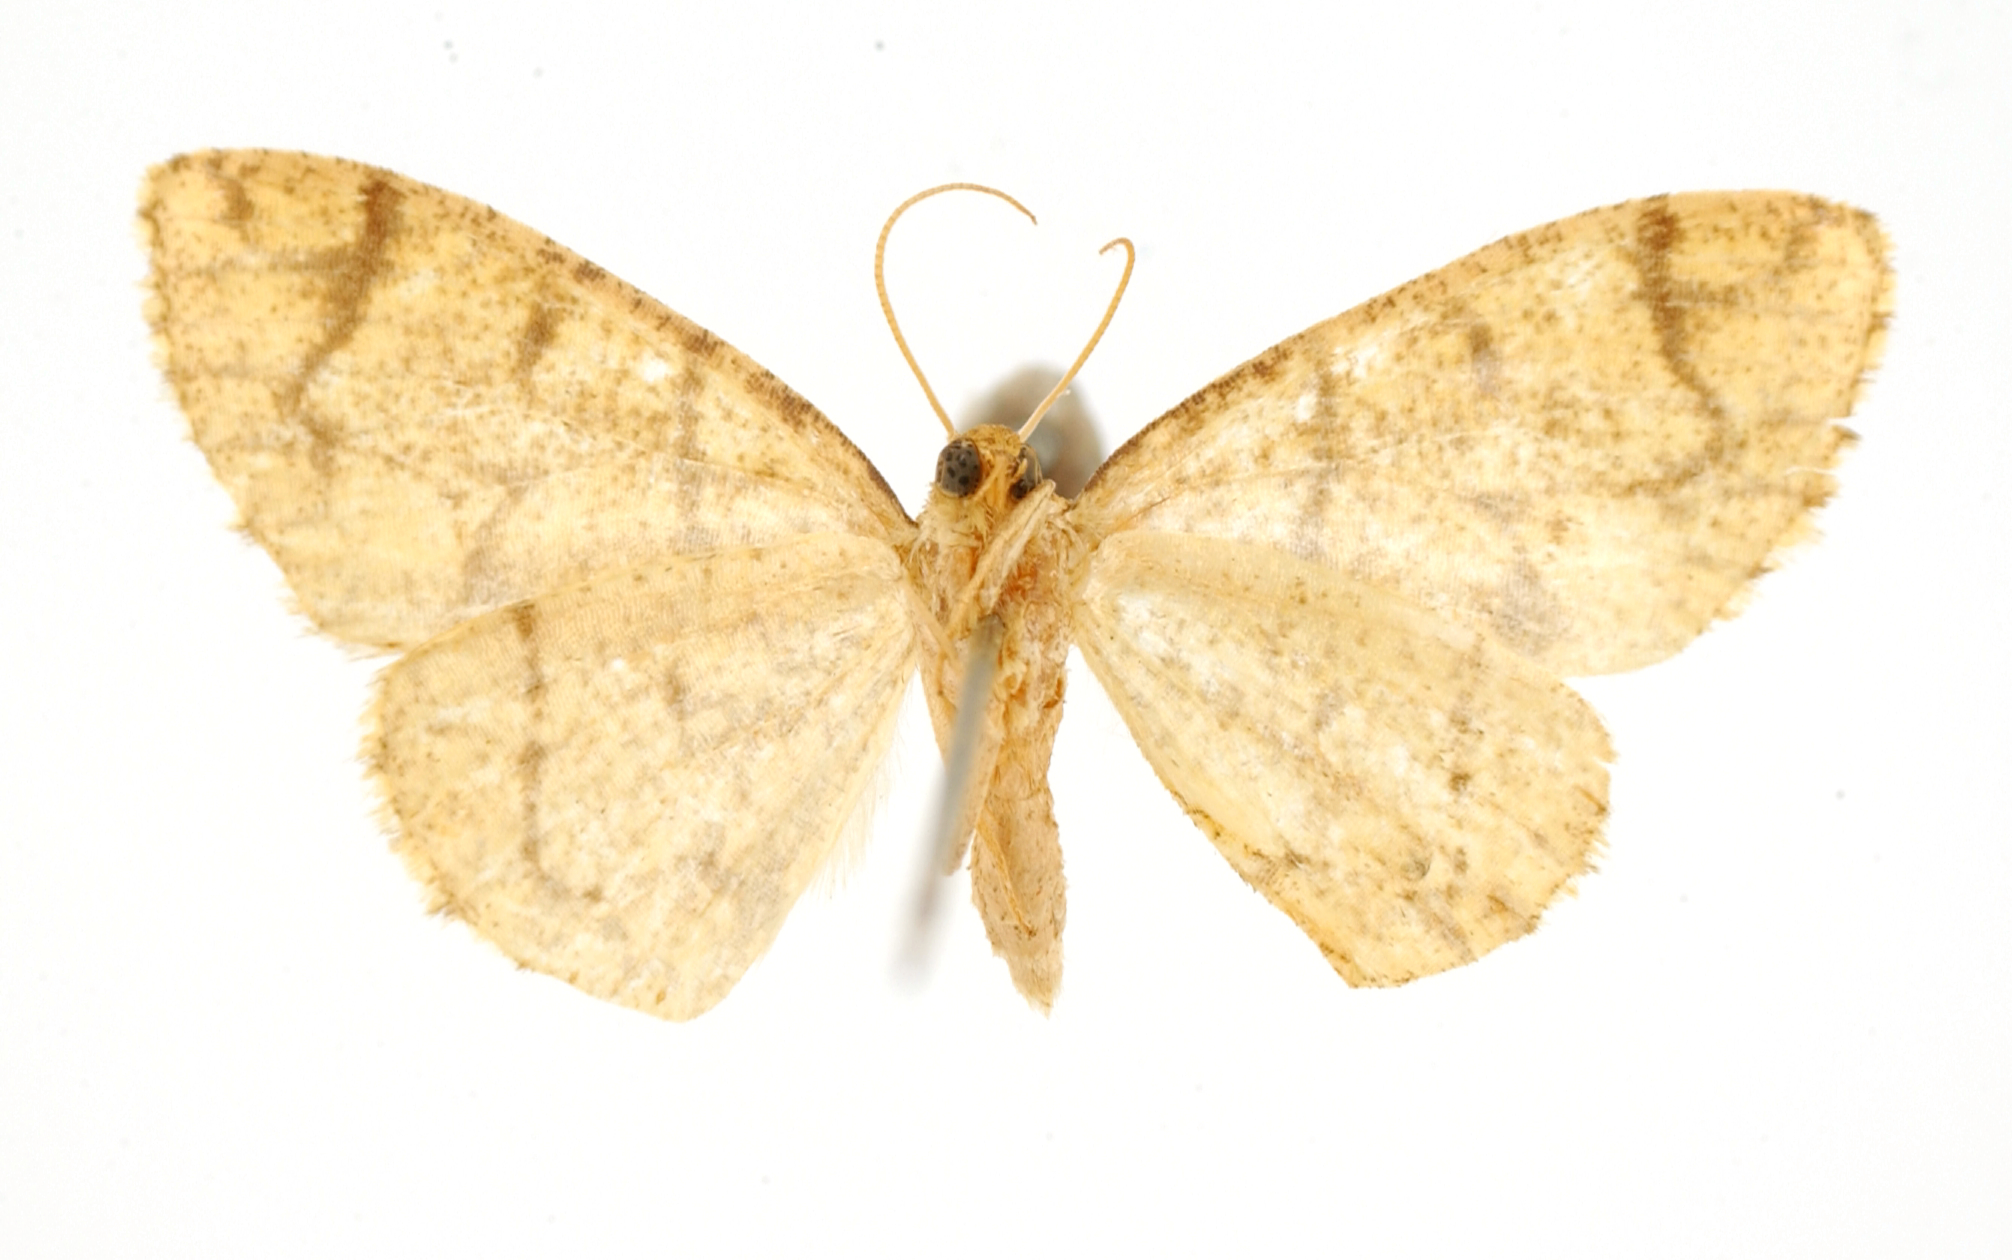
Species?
Periclina yvonina
